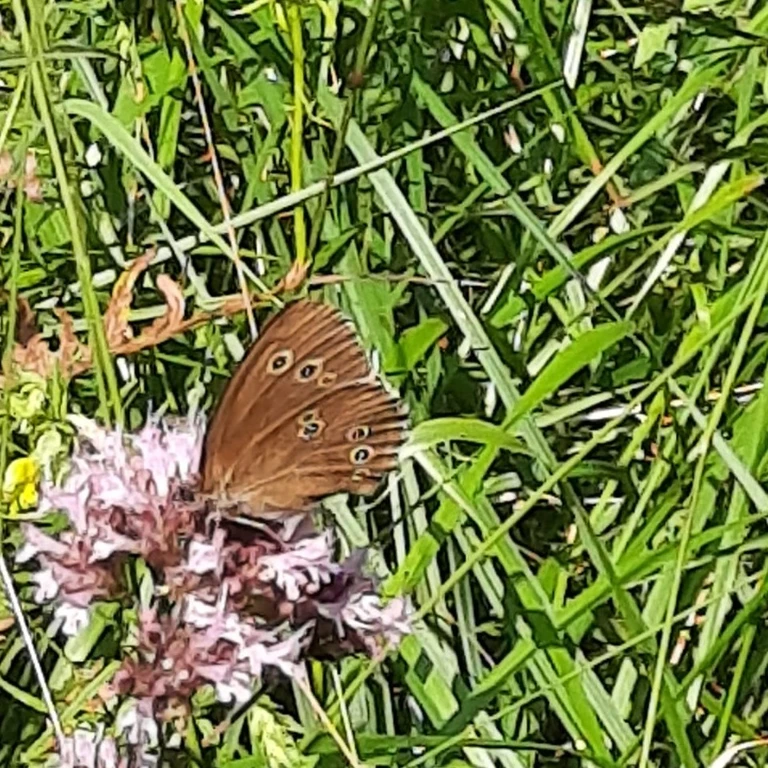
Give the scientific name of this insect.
Aphantopus hyperantus
